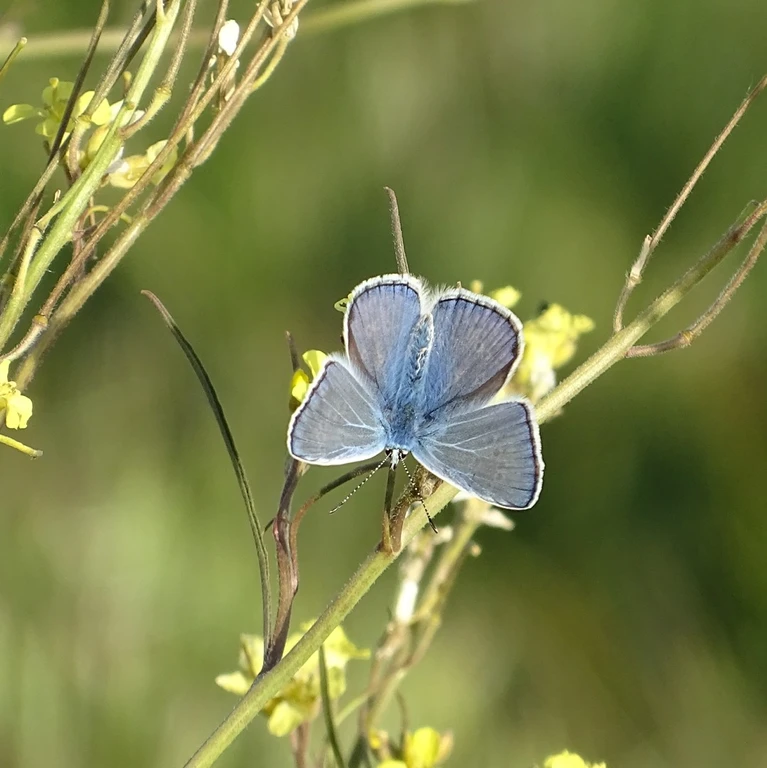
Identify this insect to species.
Polyommatus icarus
